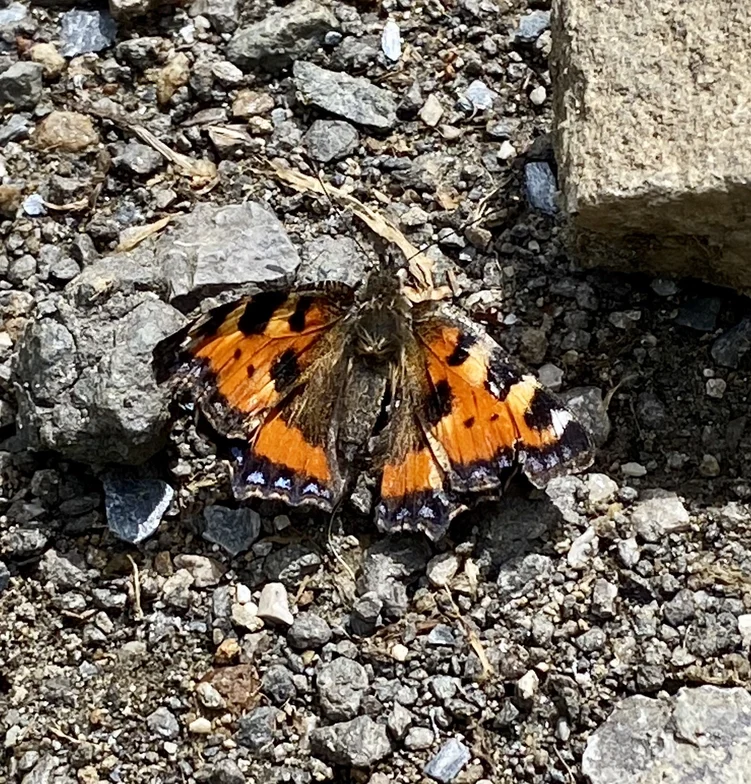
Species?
Aglais urticae
